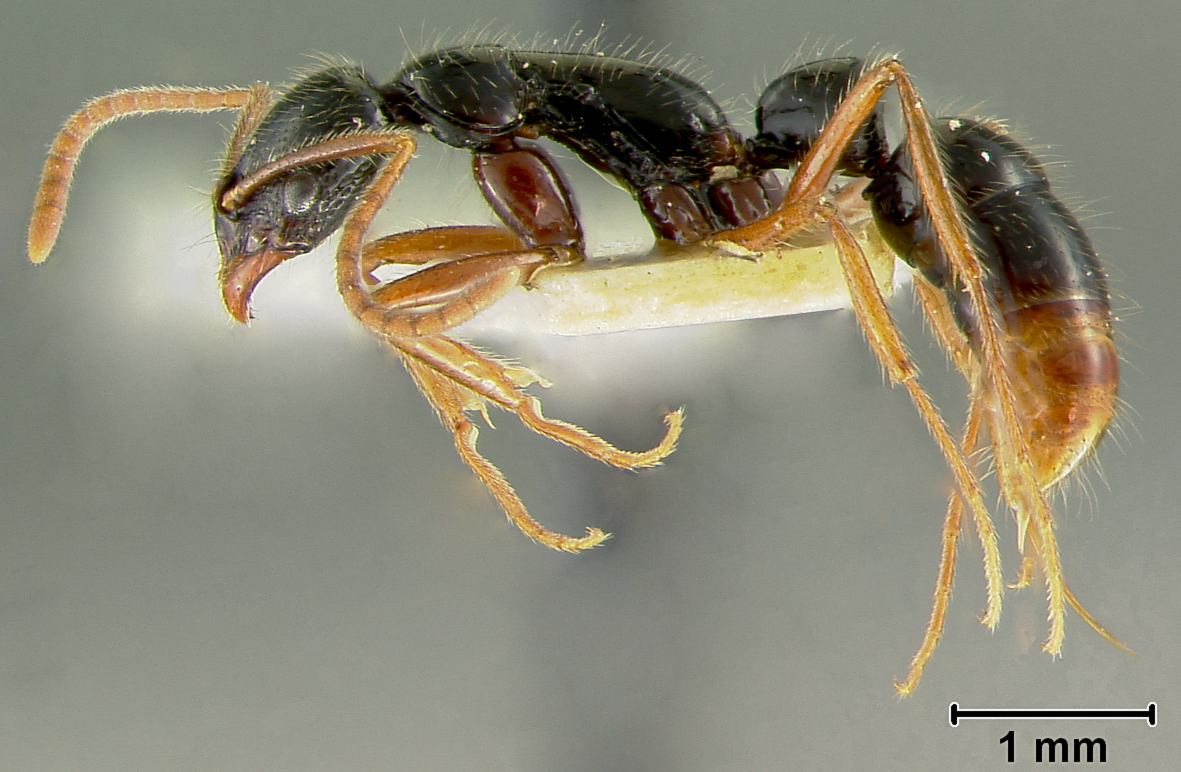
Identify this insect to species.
Leptogenys fugax
